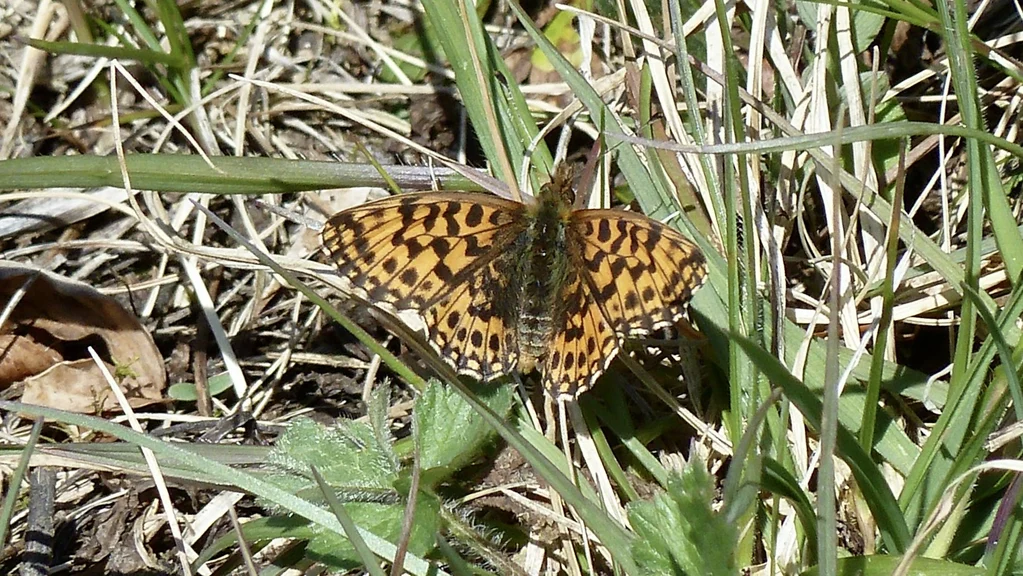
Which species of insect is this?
Boloria dia
